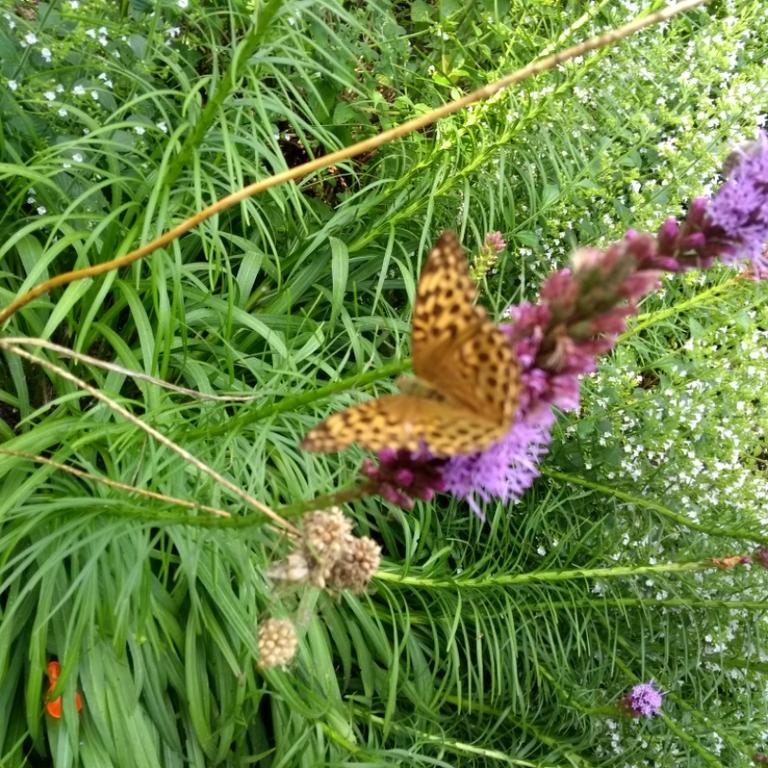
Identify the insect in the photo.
Argynnis paphia
